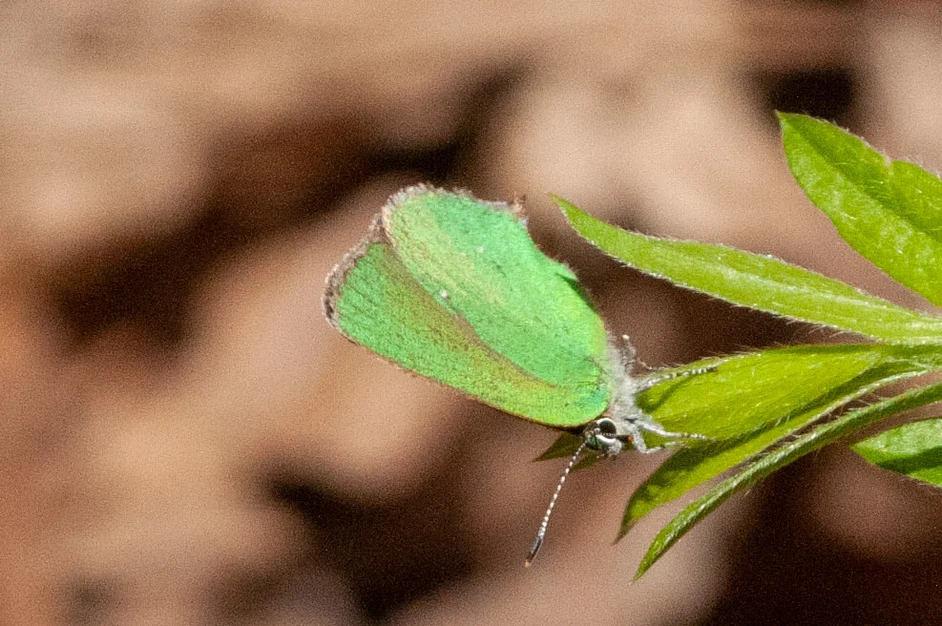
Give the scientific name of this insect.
Callophrys rubi
